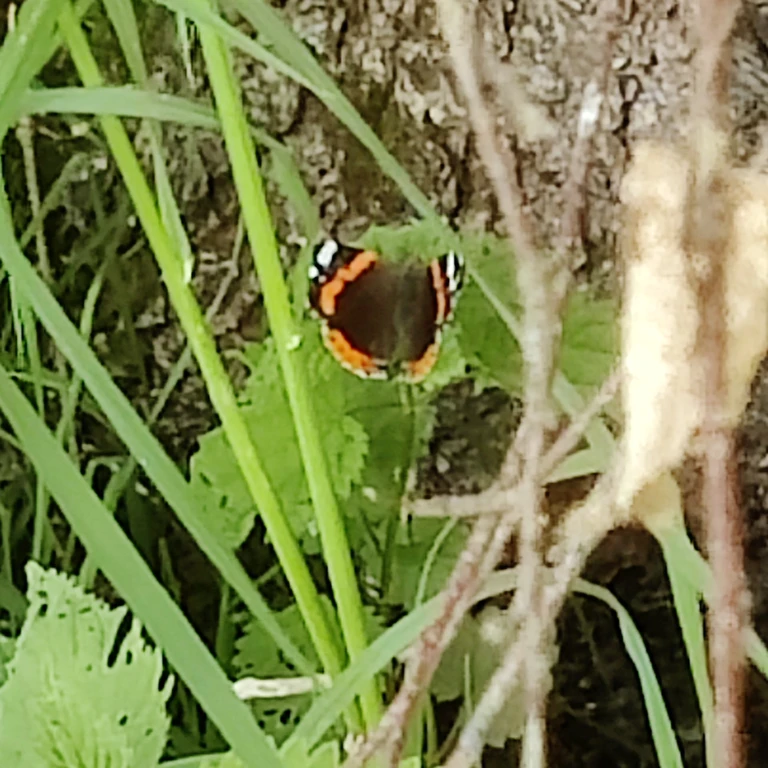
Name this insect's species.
Vanessa atalanta
